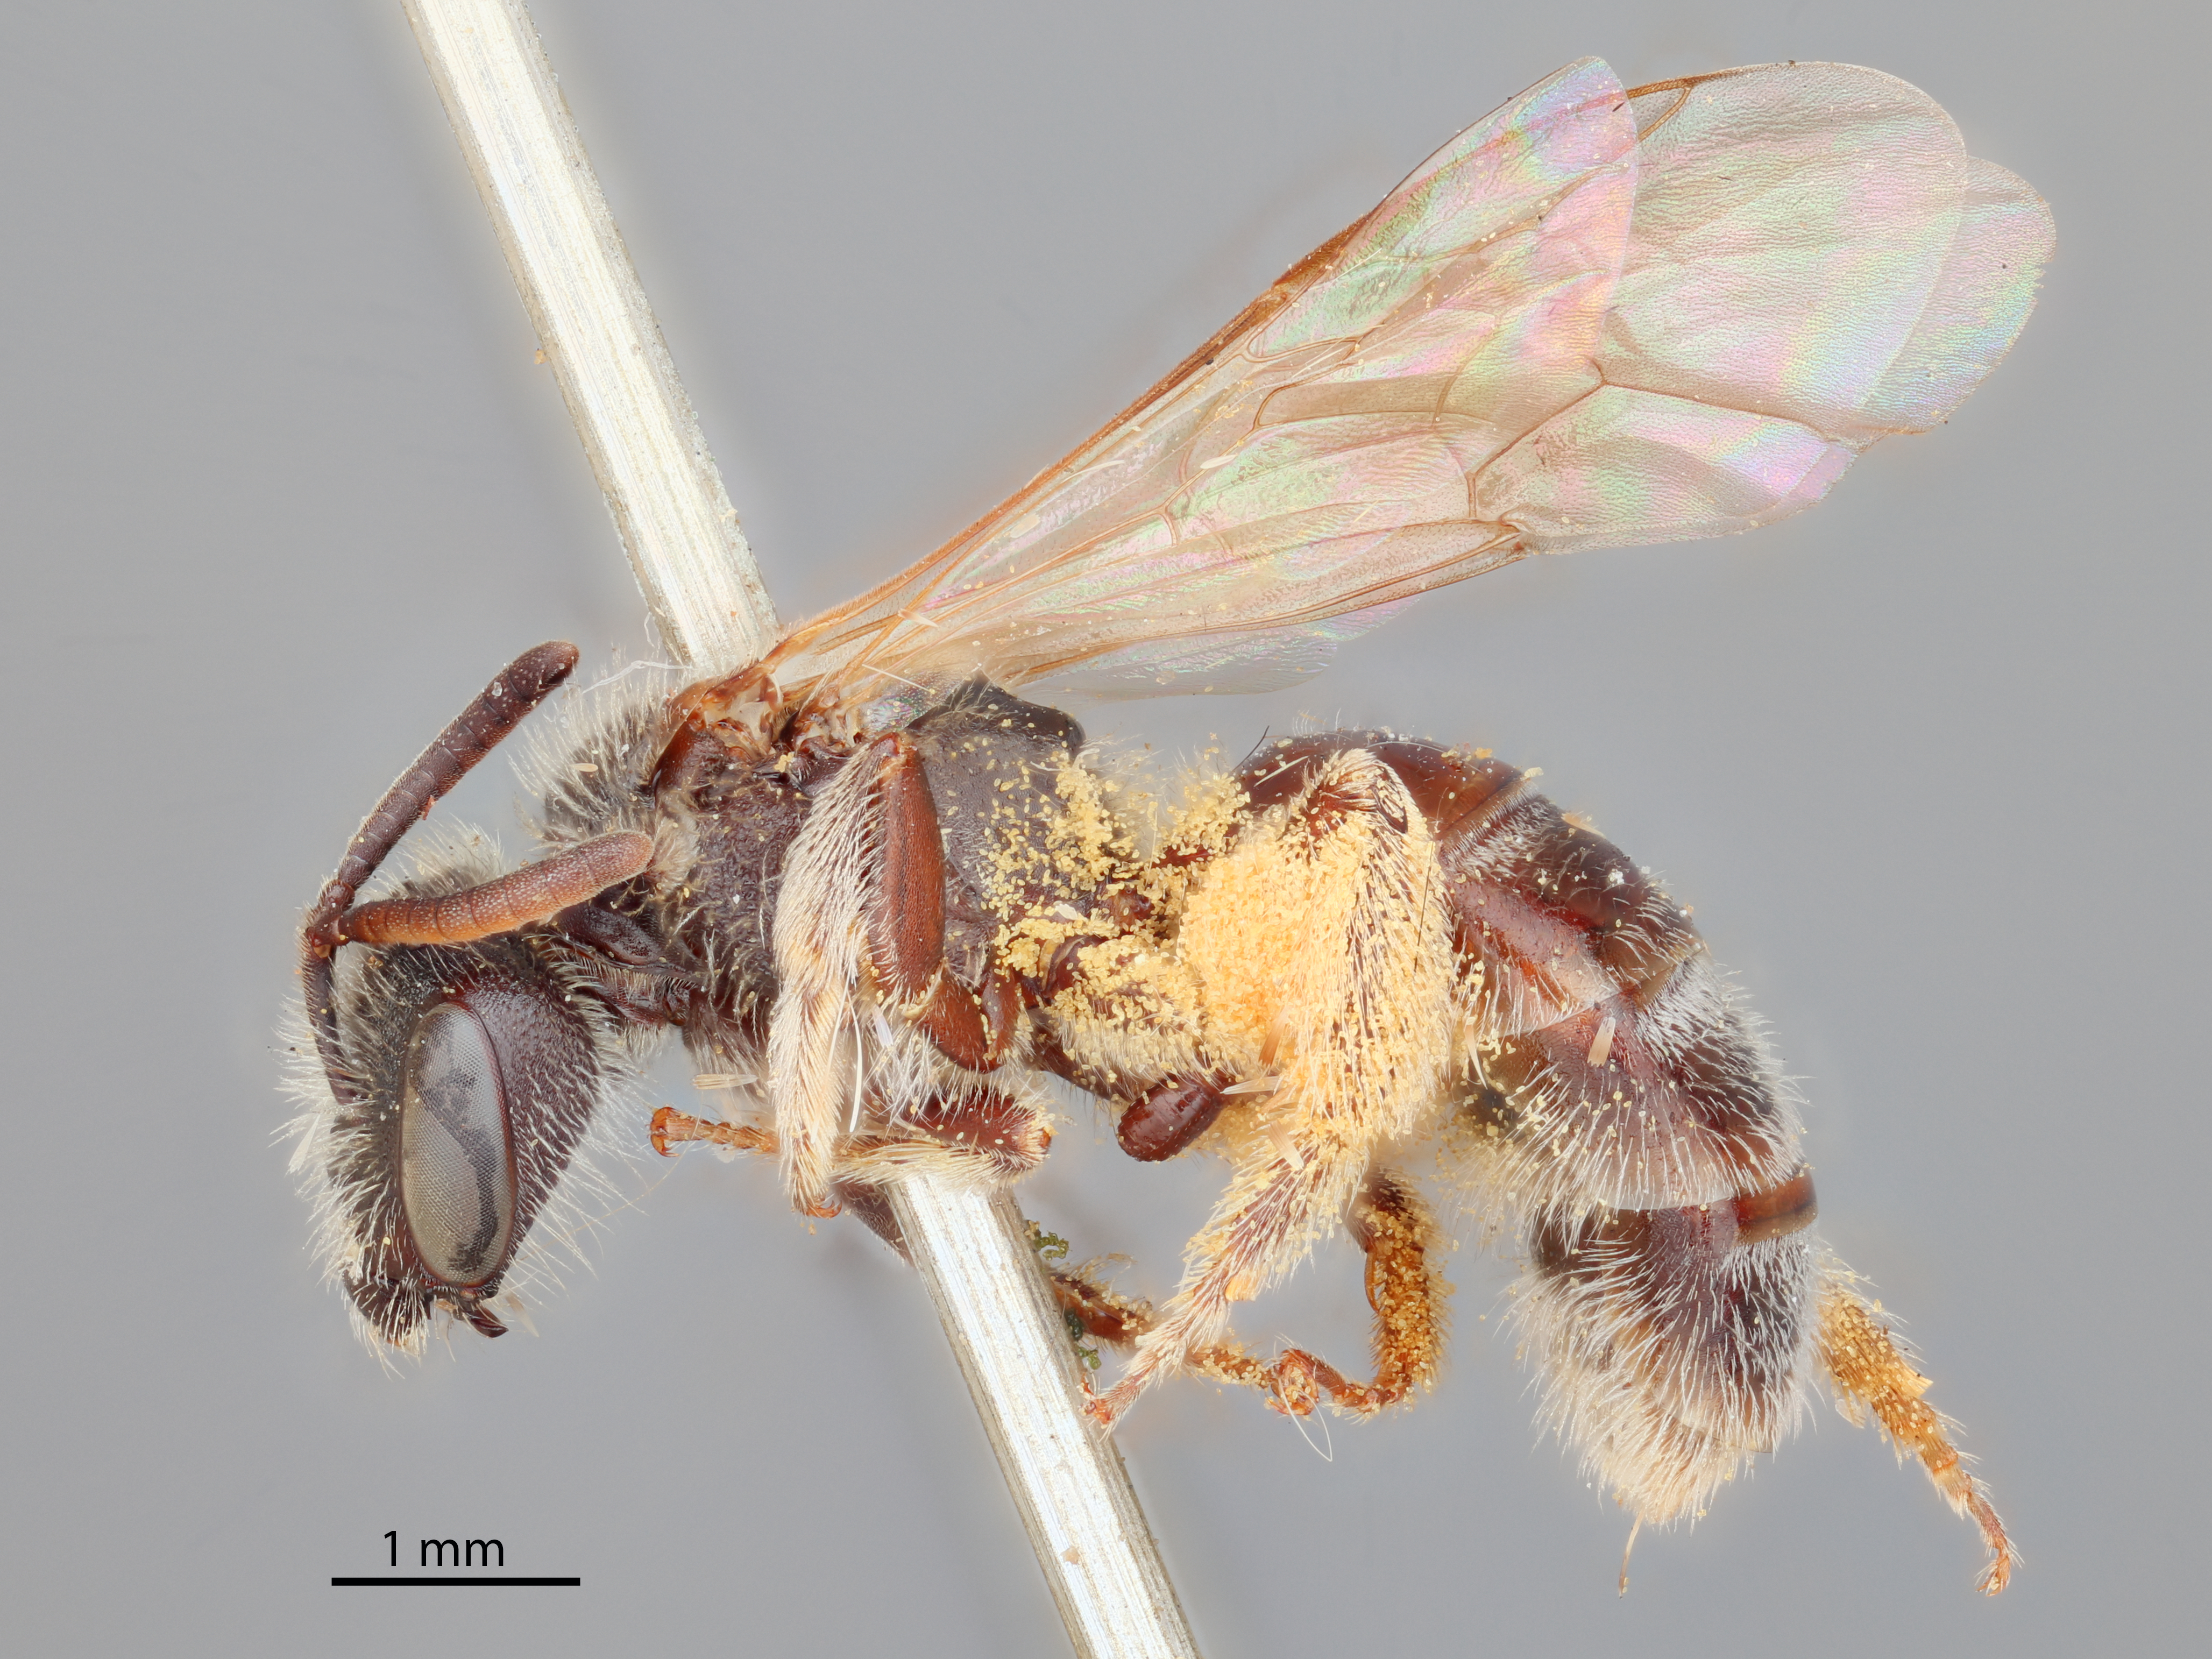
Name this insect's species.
Halictus dasiphorae
